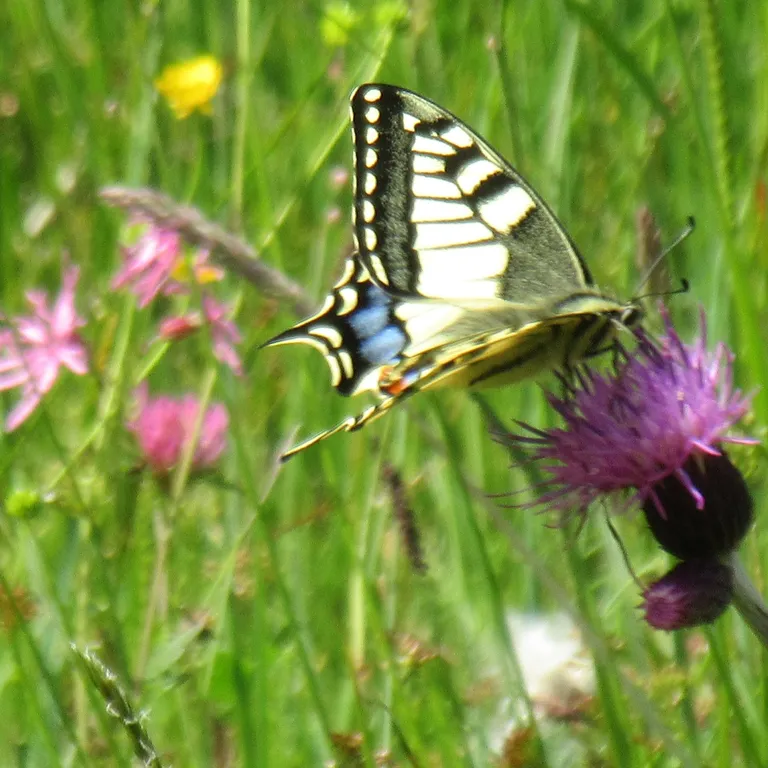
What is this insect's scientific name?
Papilio machaon
